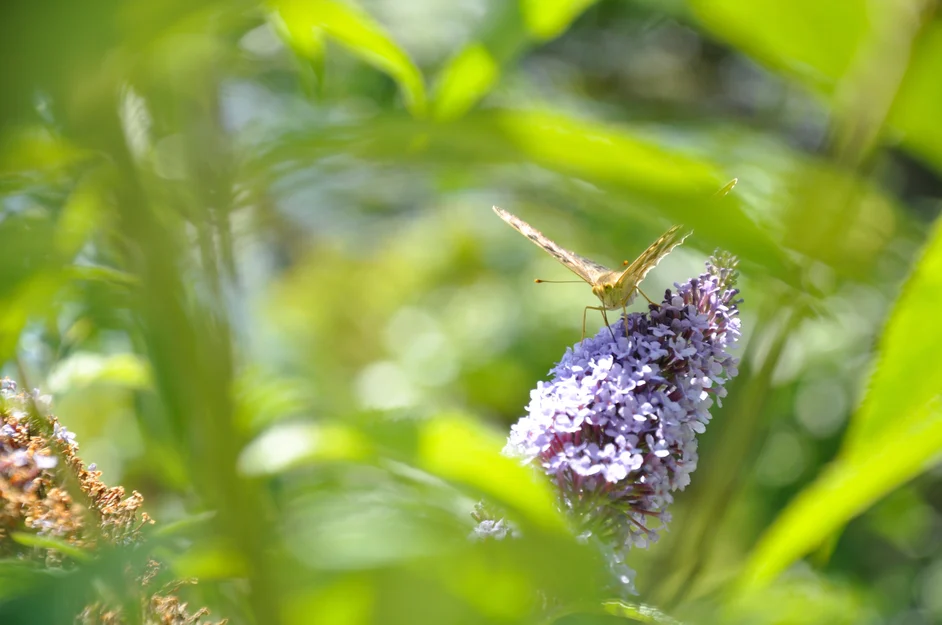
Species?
Argynnis paphia
